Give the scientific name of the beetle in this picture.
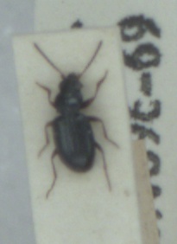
Bembidion schueppelii
